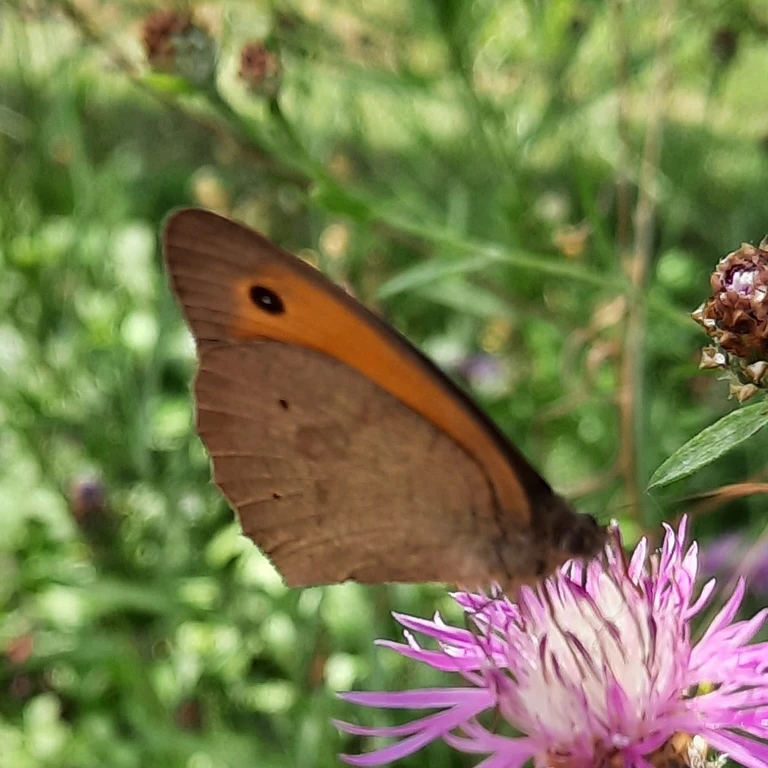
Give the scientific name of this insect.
Maniola jurtina
